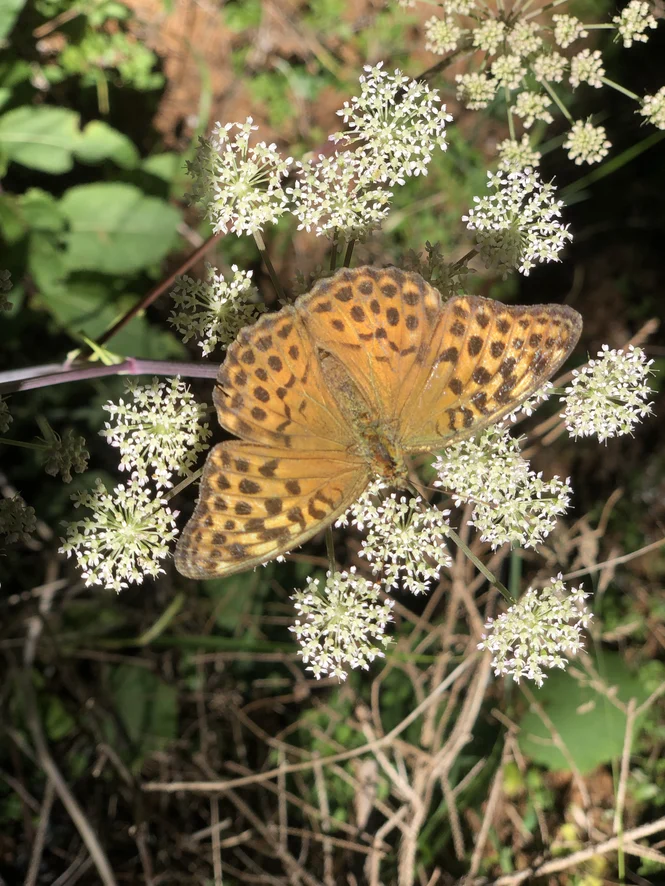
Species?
Argynnis paphia
